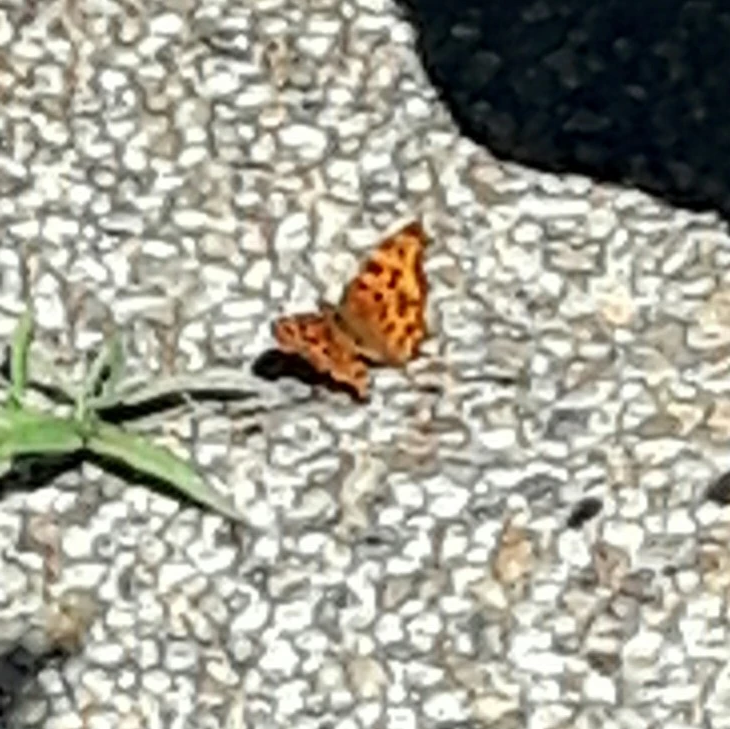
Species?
Polygonia c-album
